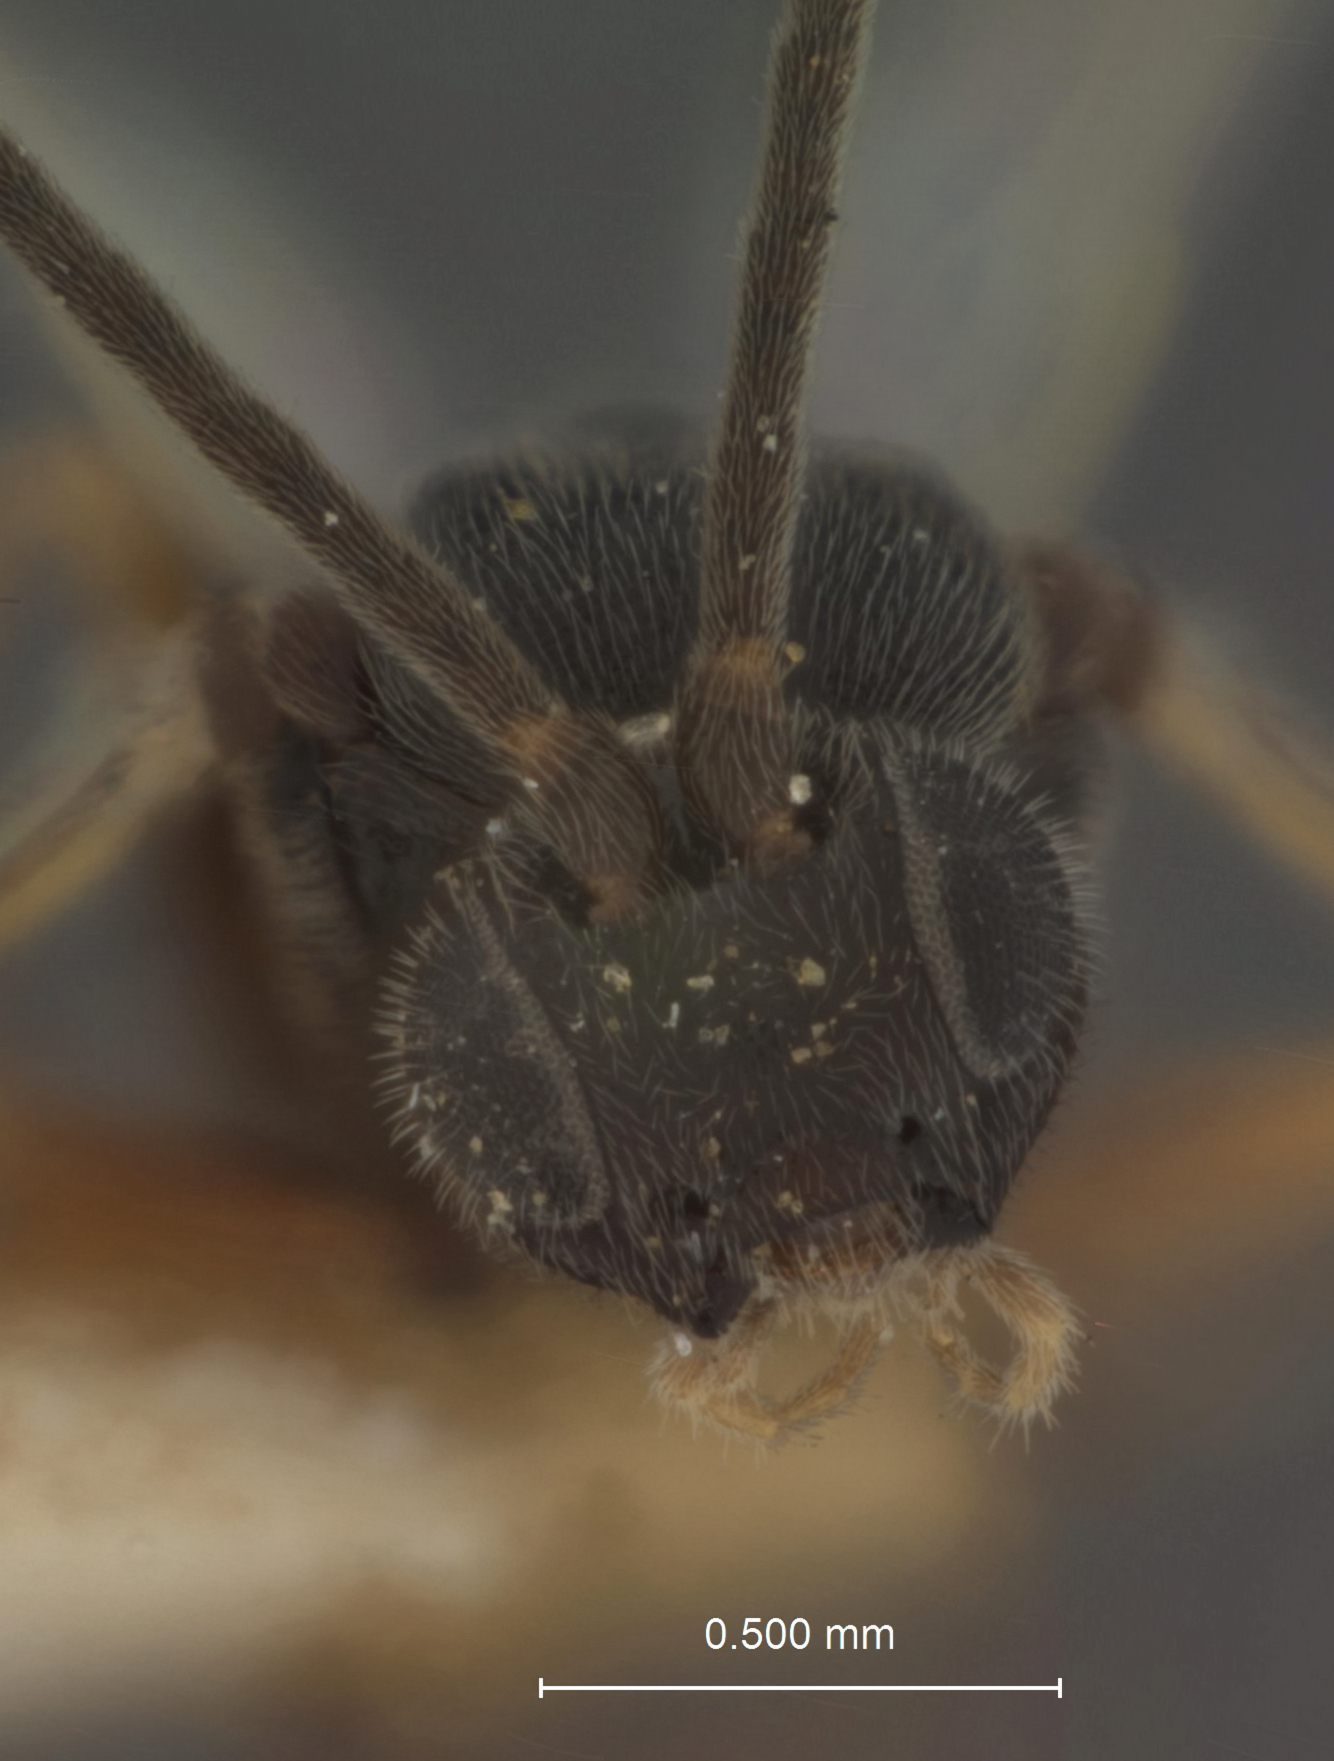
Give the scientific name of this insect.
Apanteles hyslopi
